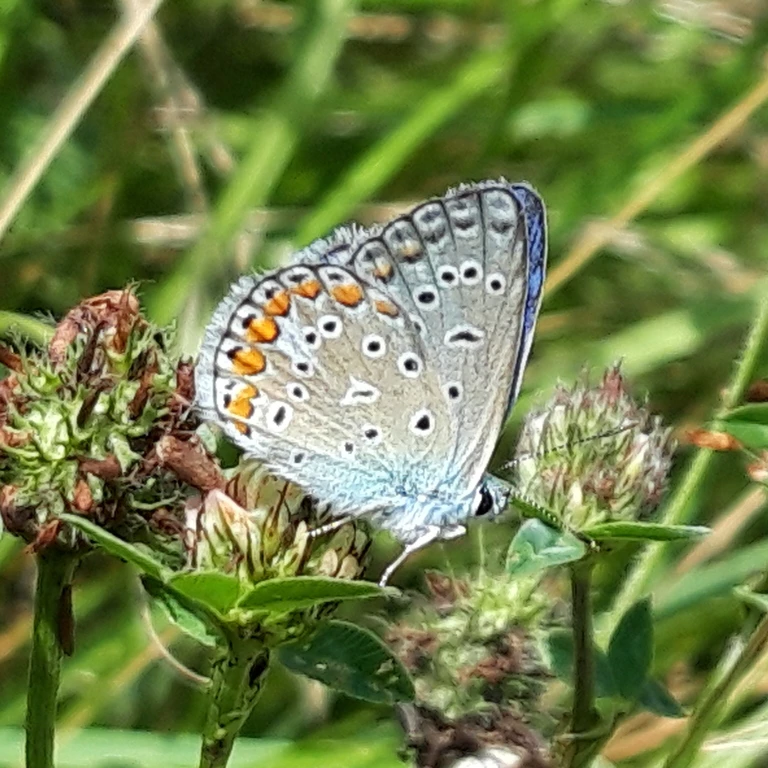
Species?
Polyommatus icarus
